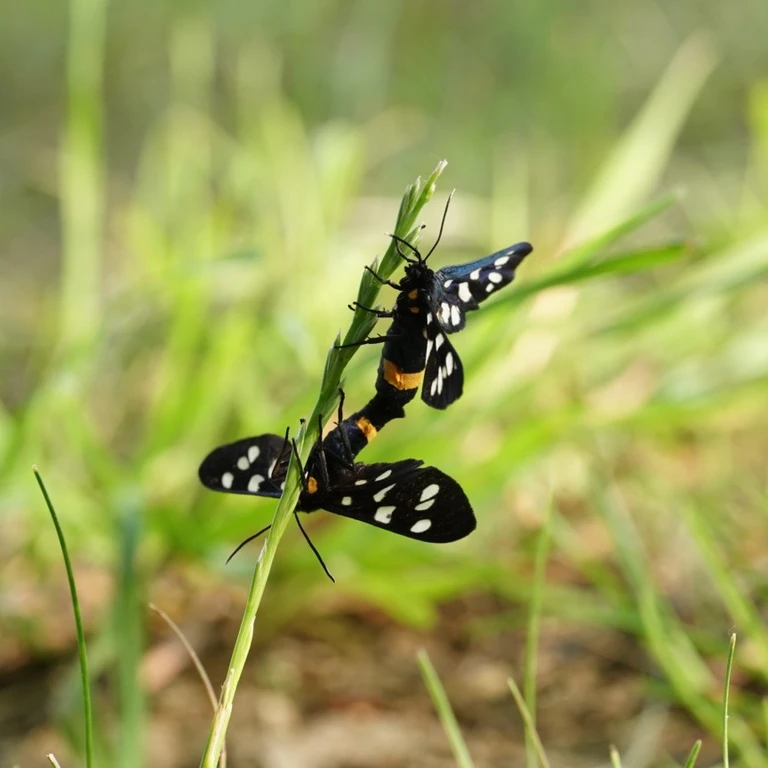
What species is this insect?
Amata phegea
